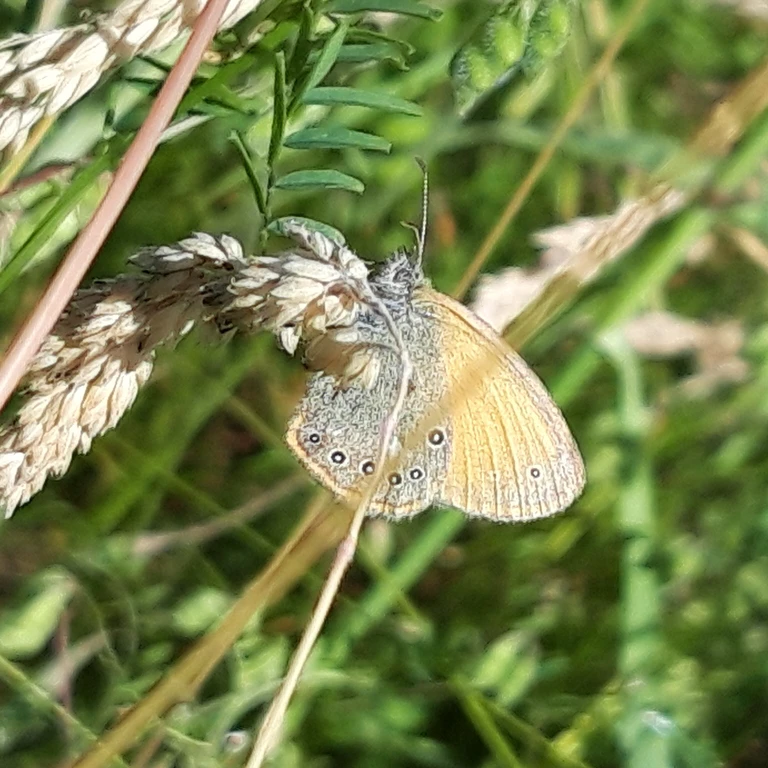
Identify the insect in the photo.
Coenonympha glycerion (also Coenonympha iphis)
